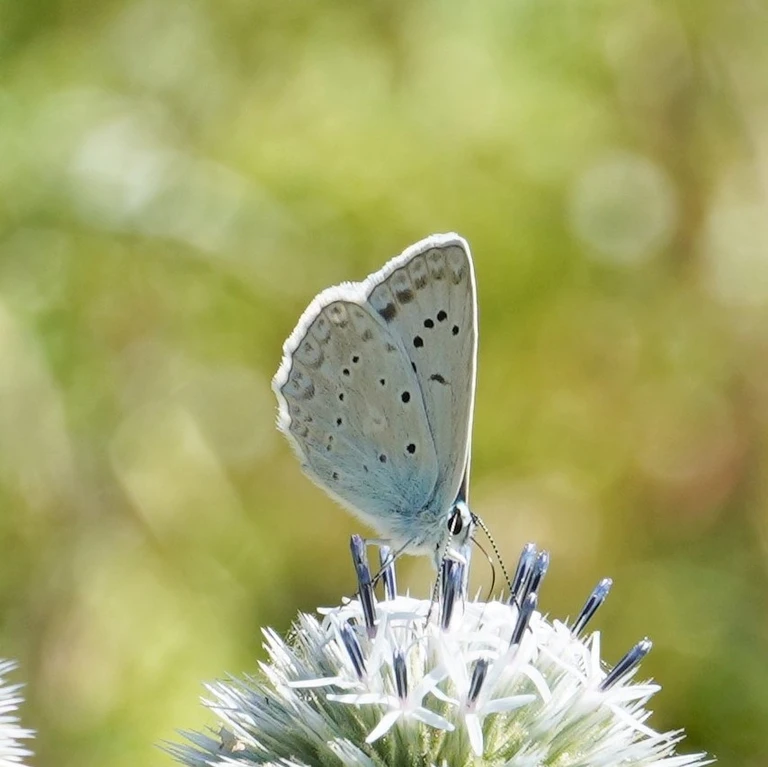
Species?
Polyommatus daphnis
